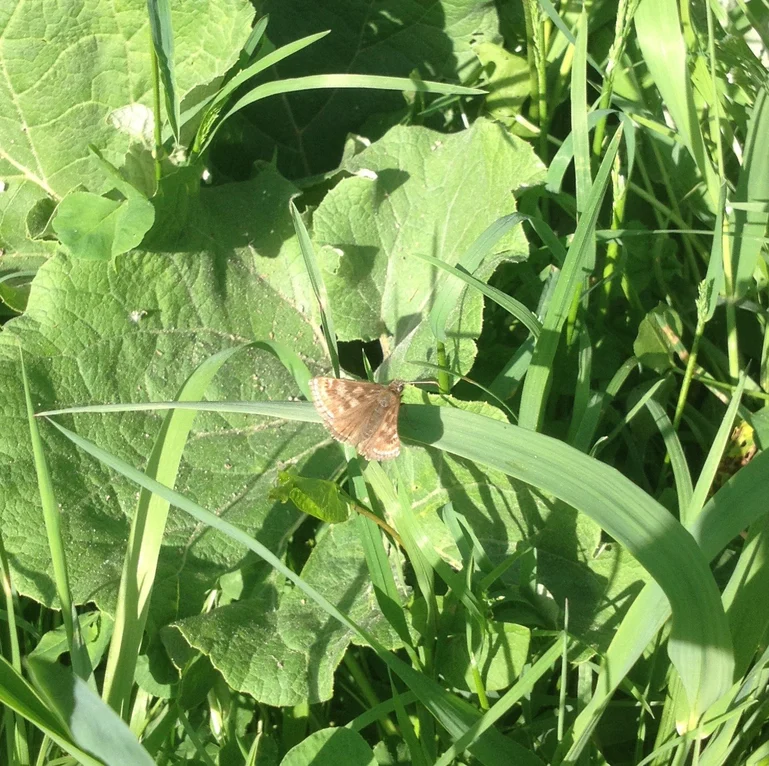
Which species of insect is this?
Erynnis tages
